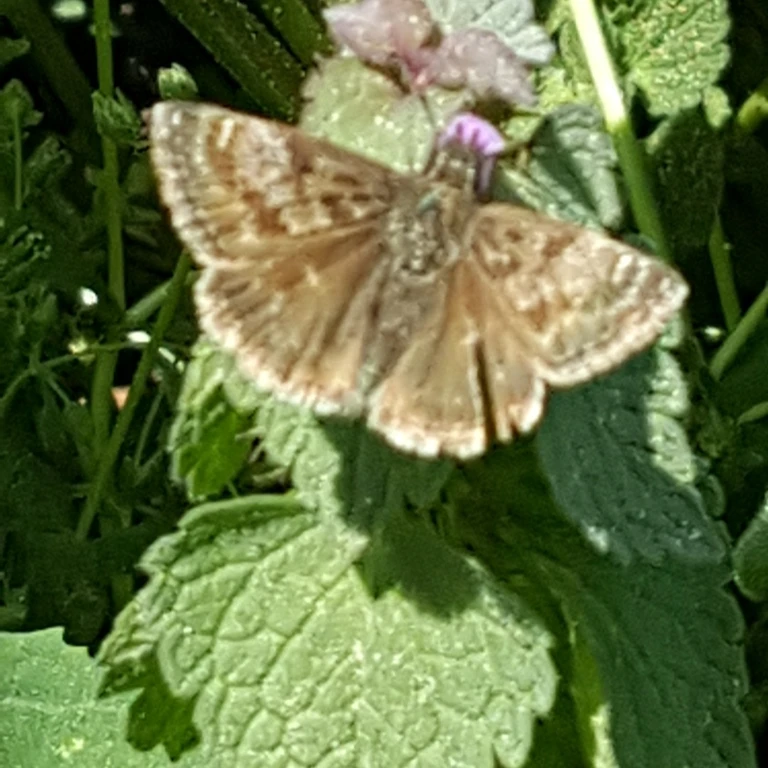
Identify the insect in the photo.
Erynnis tages
